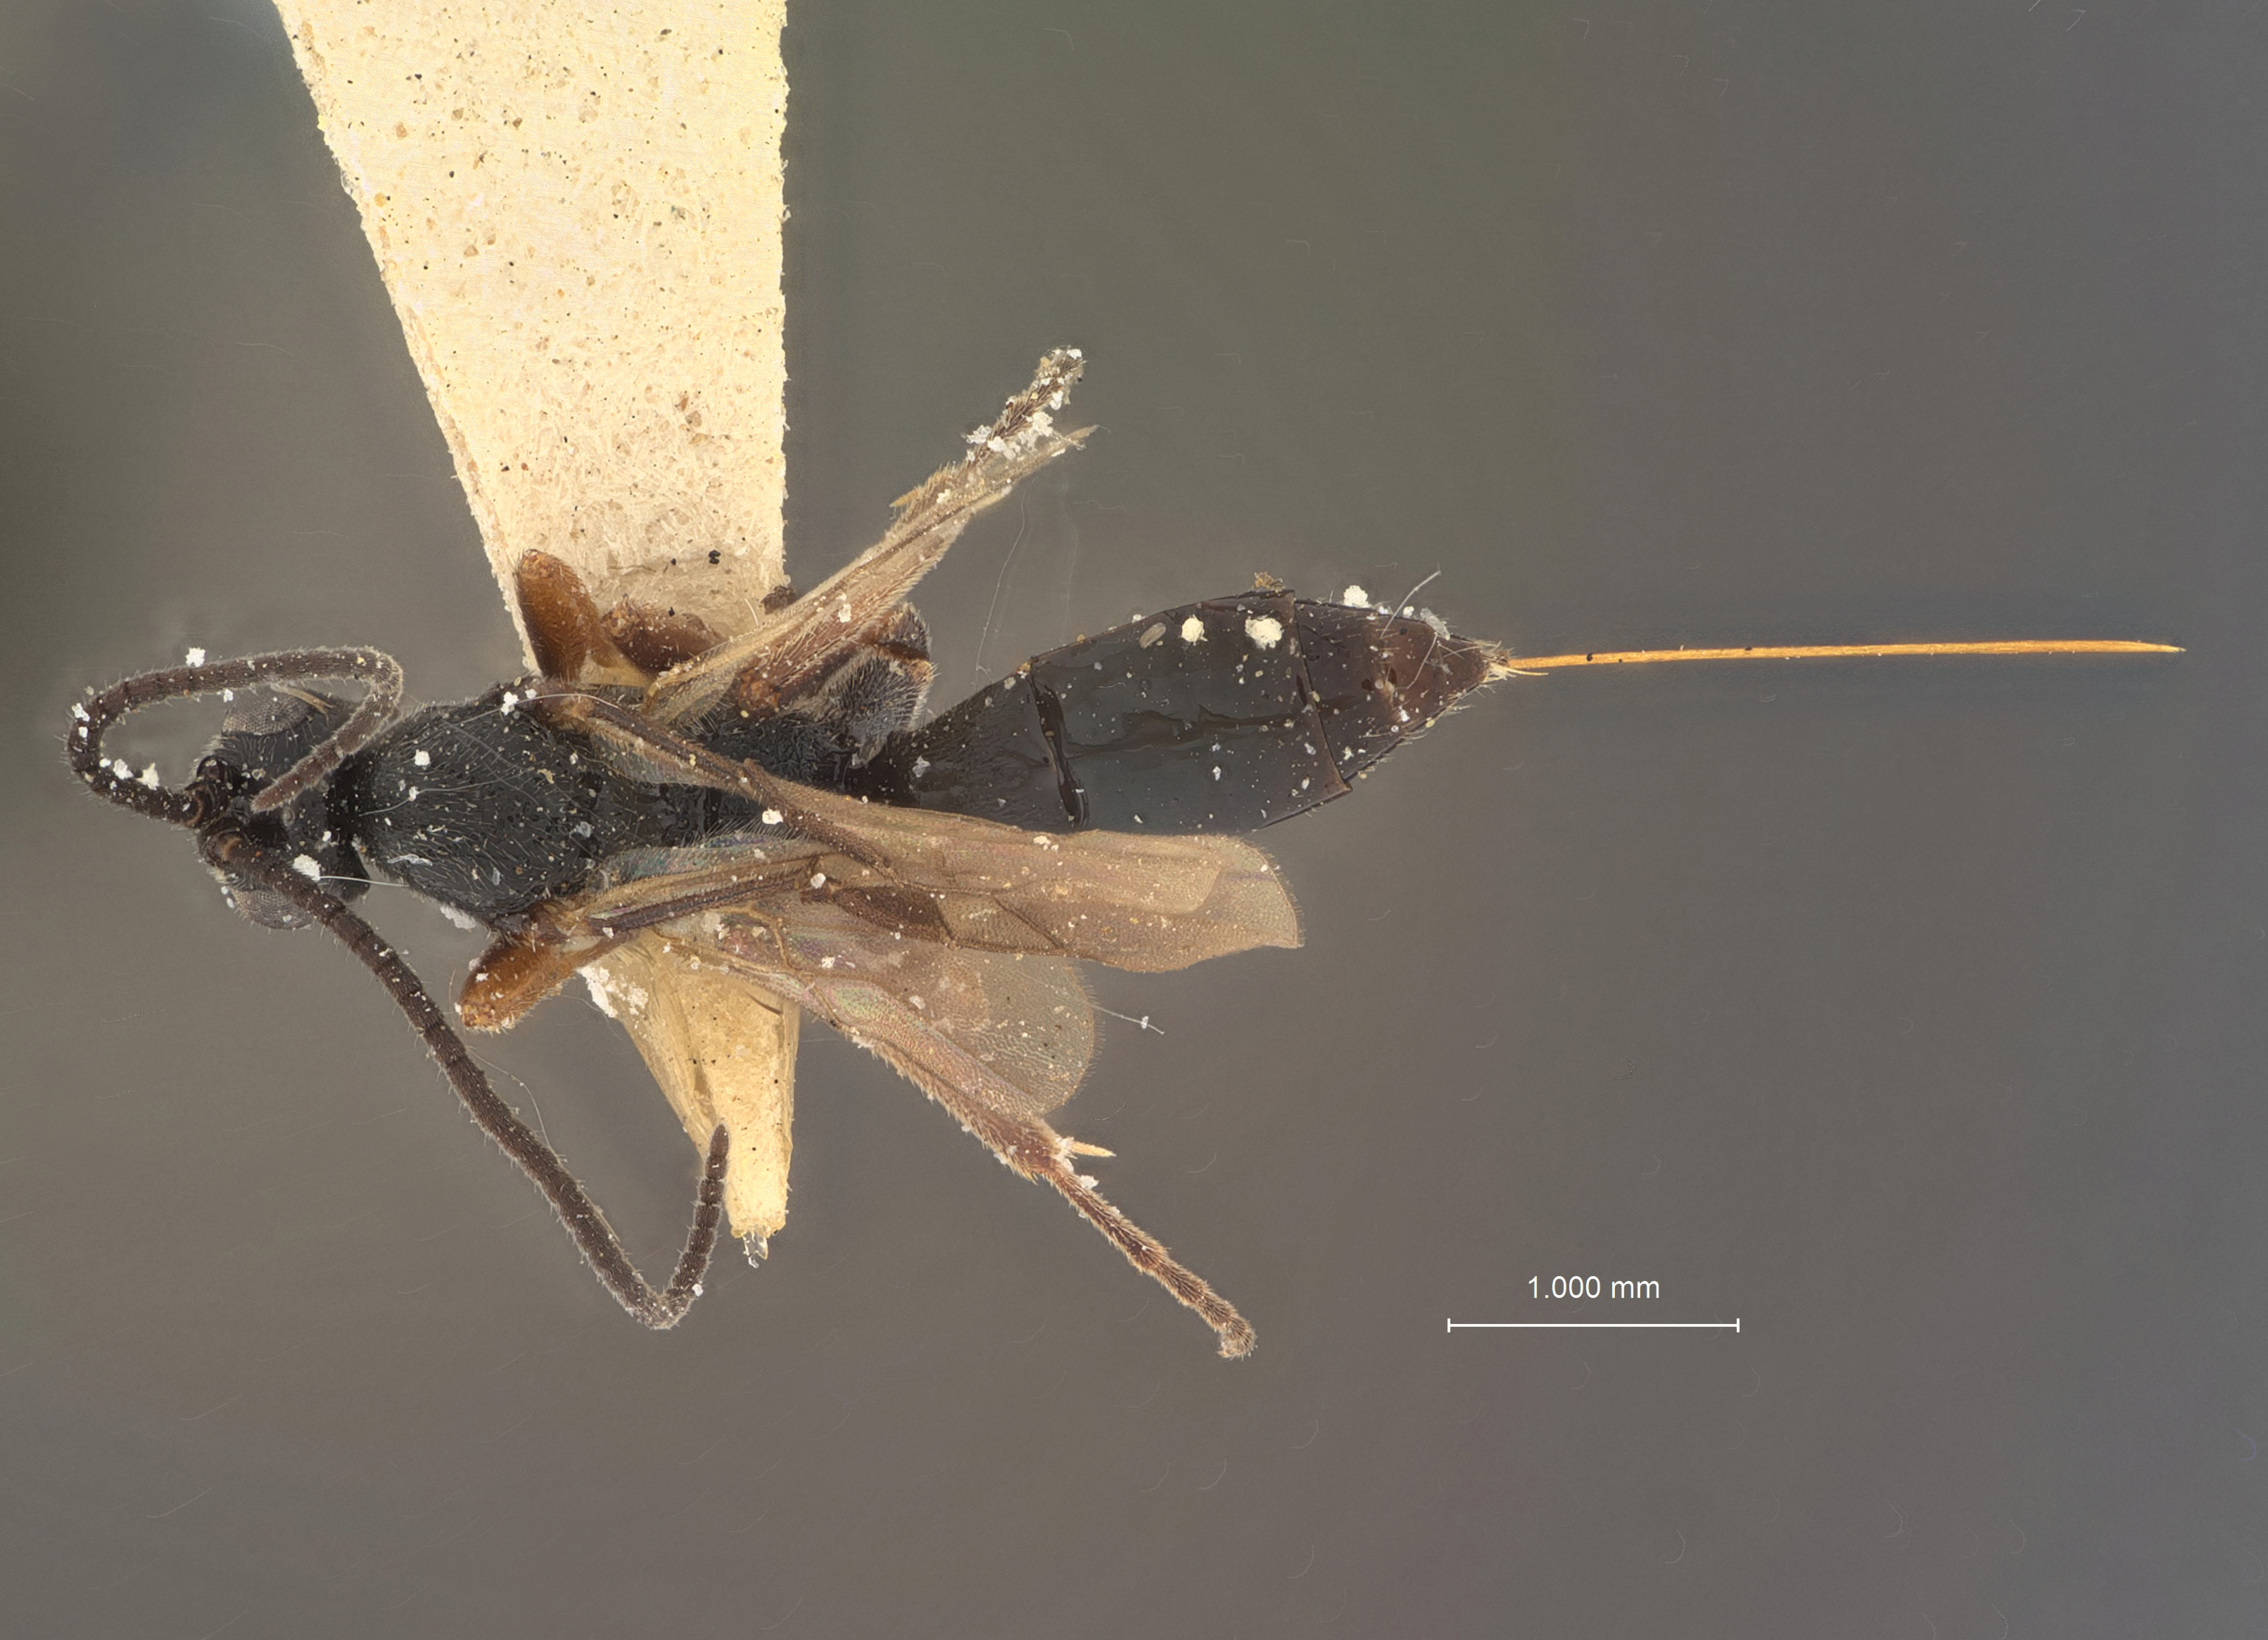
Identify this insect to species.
Orgilus oregonensis
